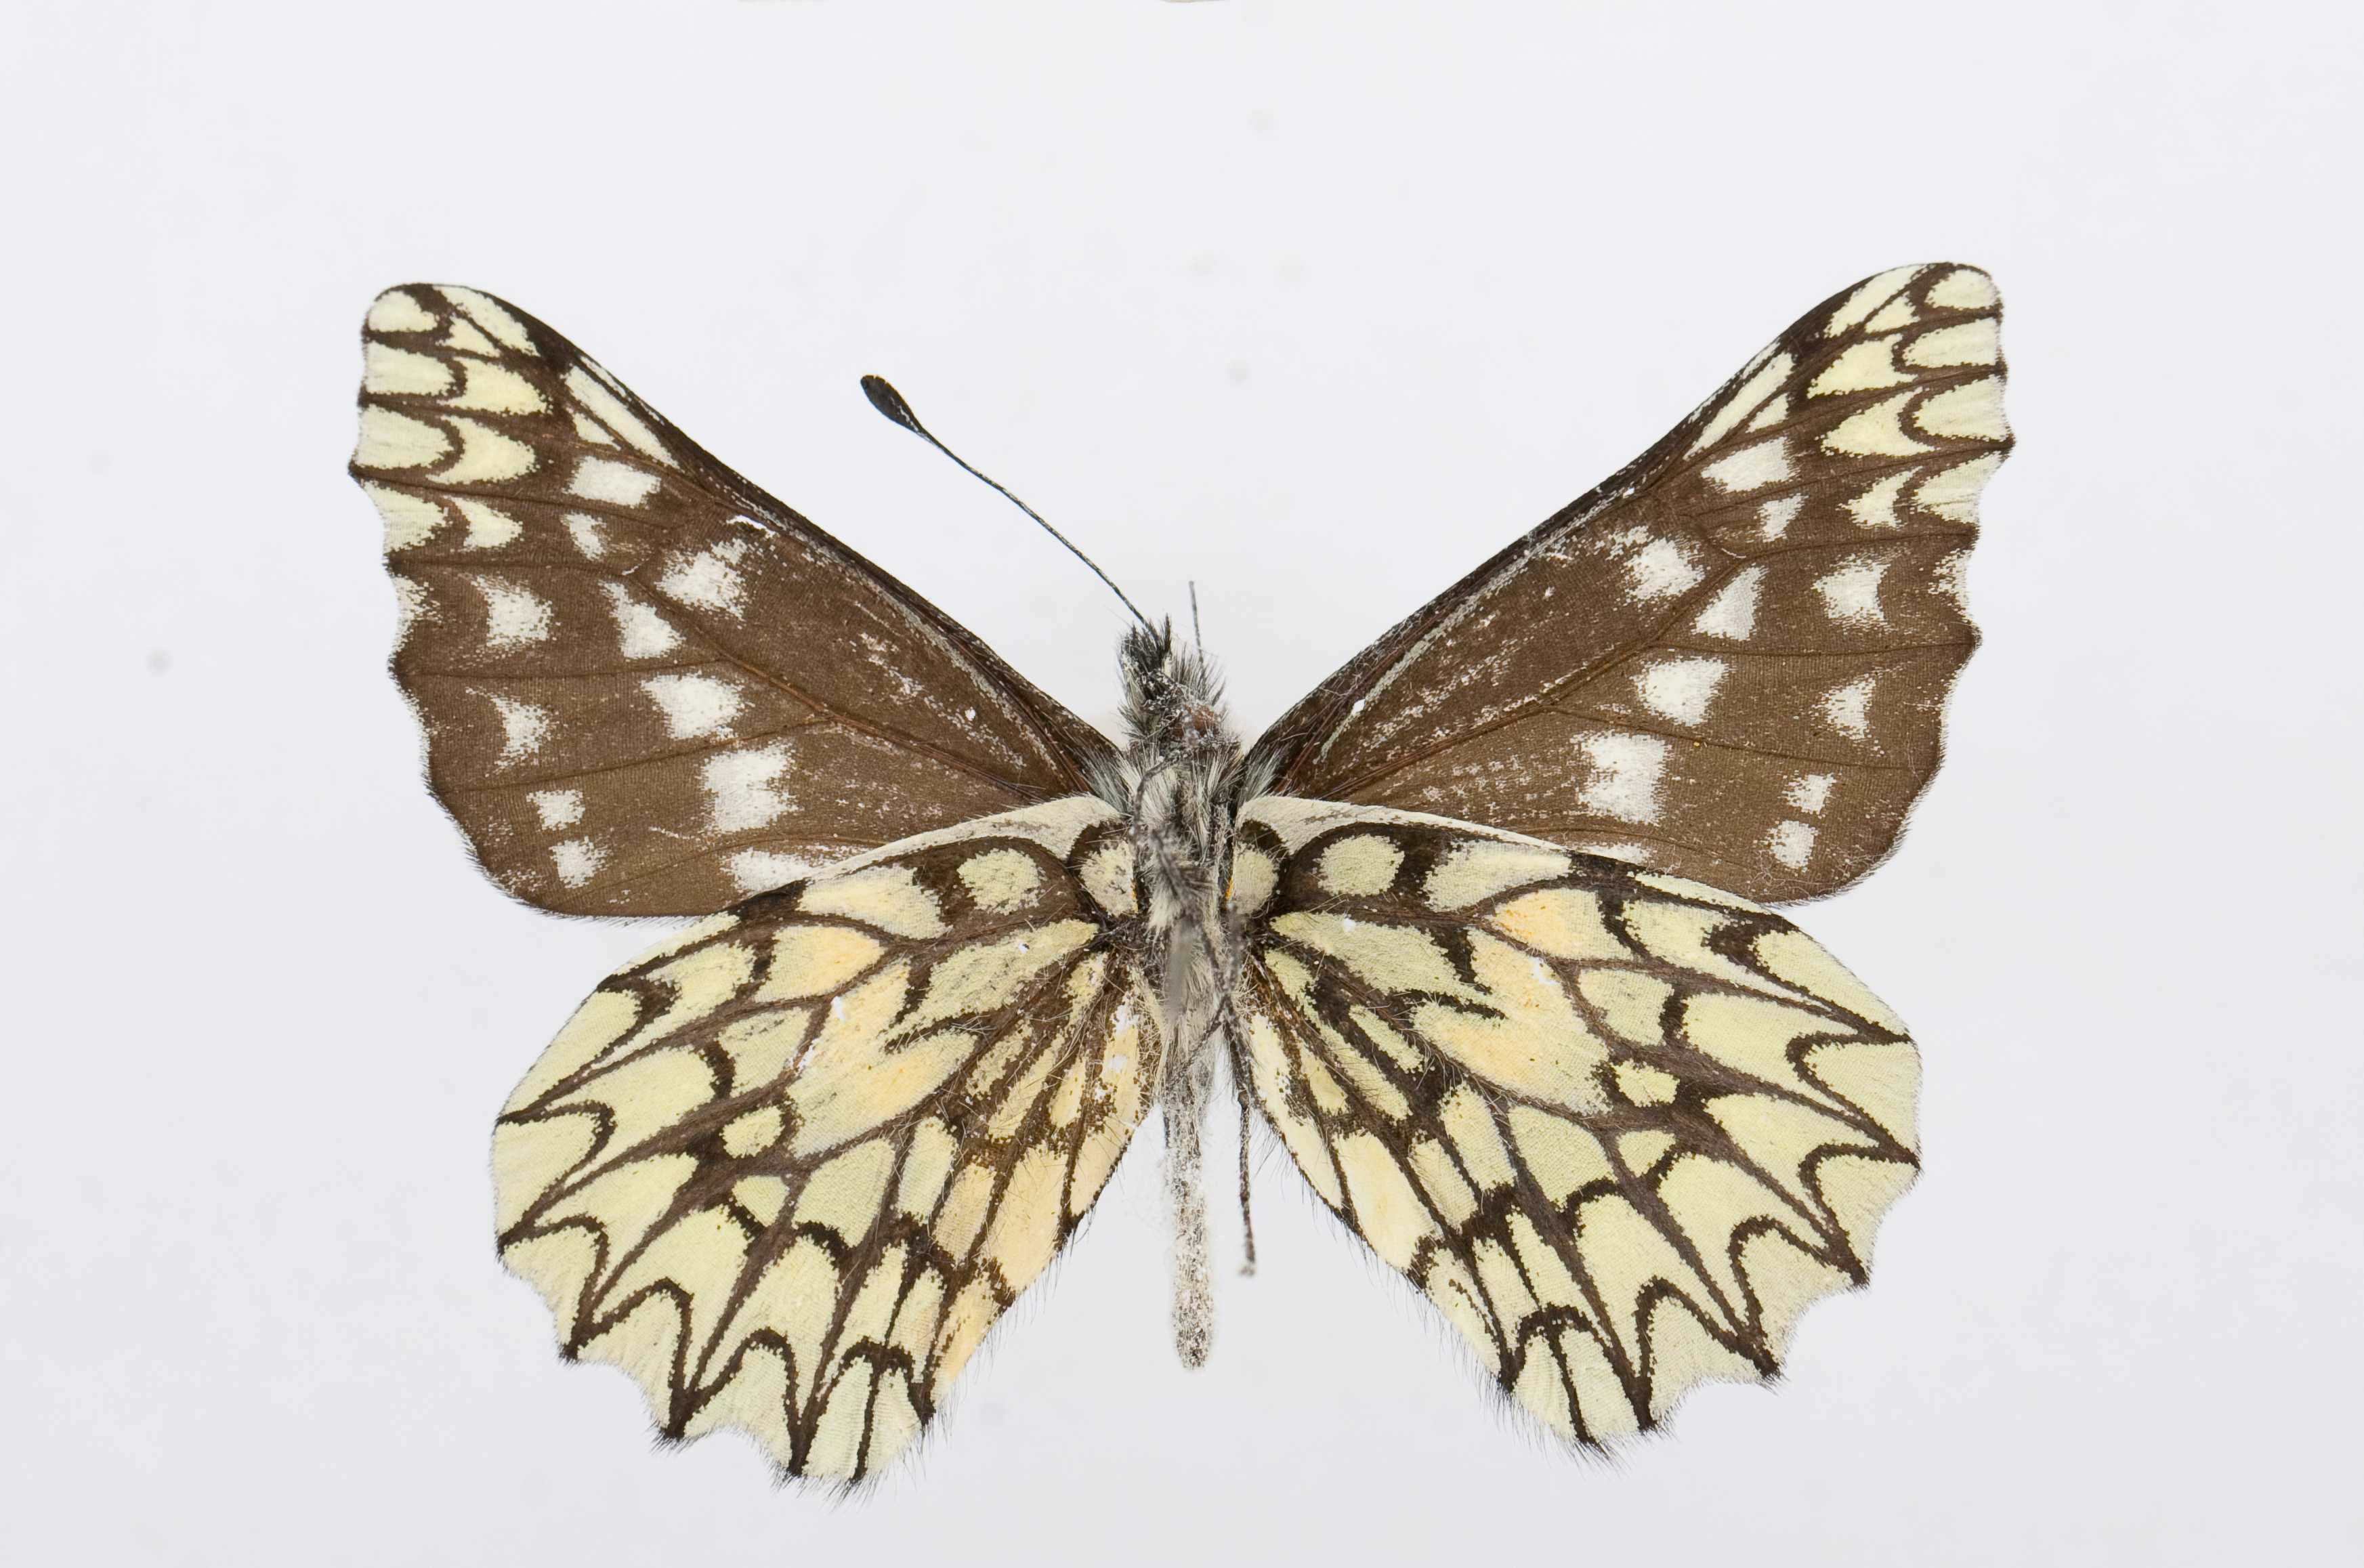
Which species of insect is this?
Catasticta similis
